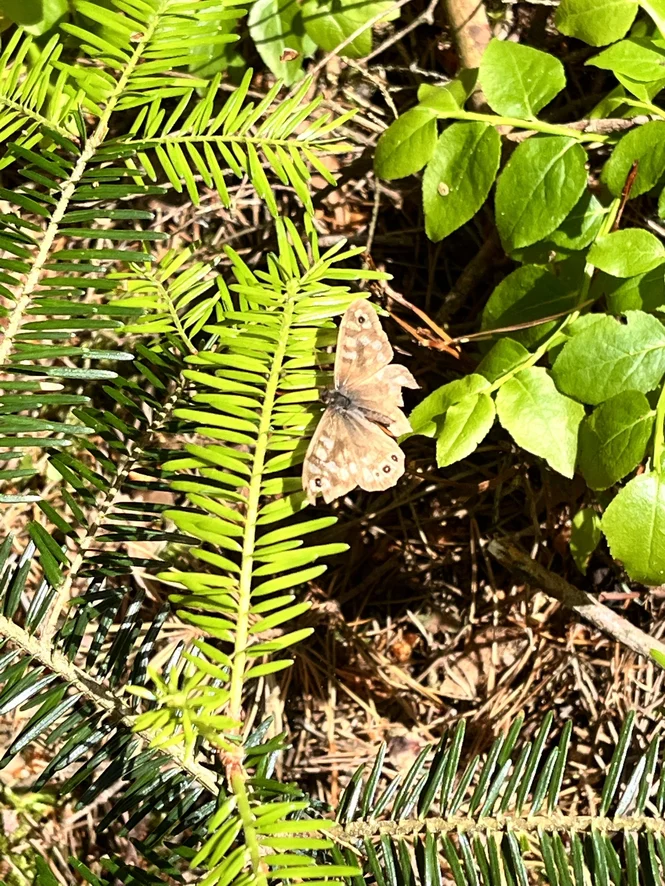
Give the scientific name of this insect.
Pararge aegeria
